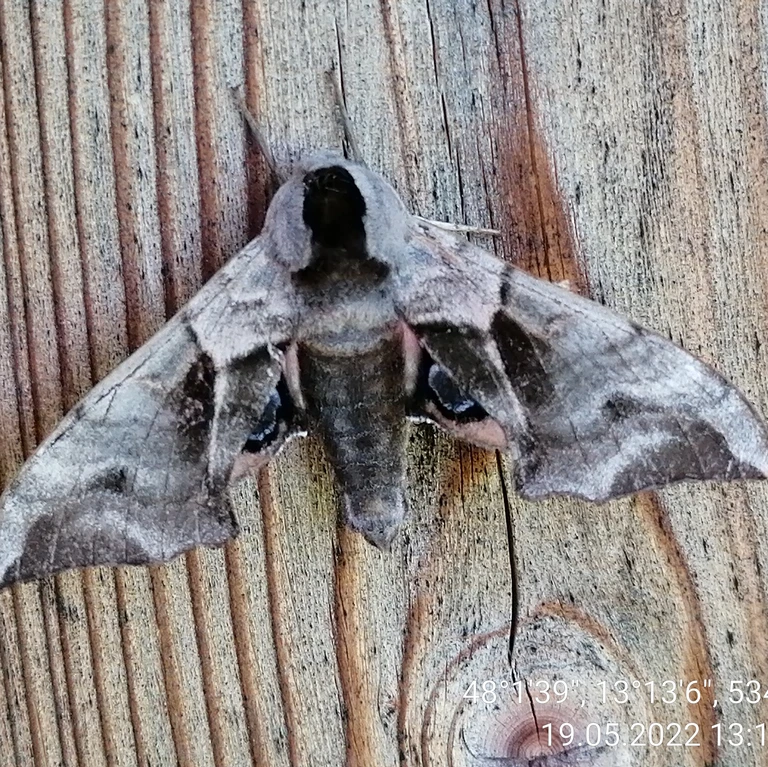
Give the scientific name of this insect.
Smerinthus ocellata
